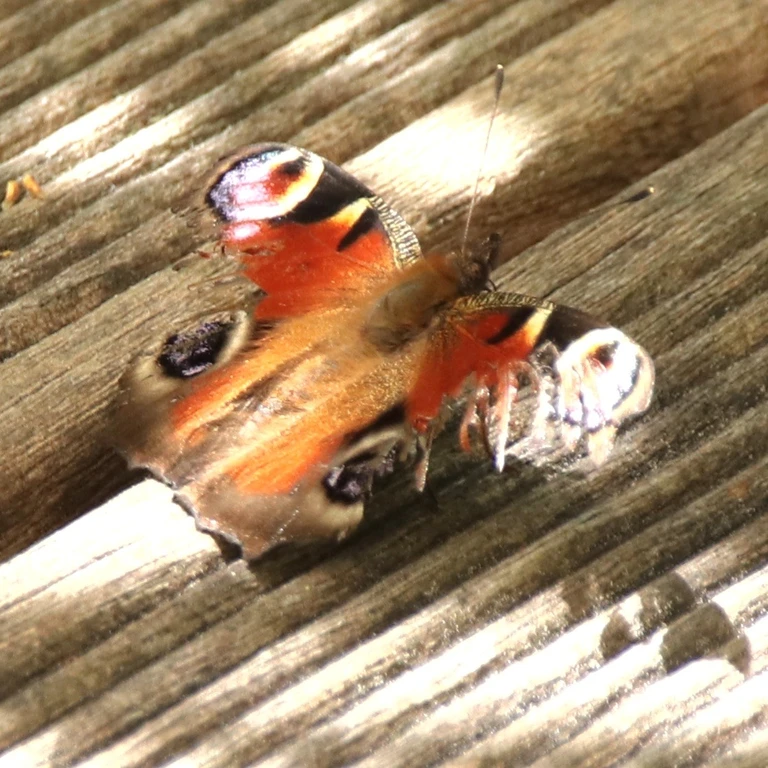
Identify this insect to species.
Aglais io
